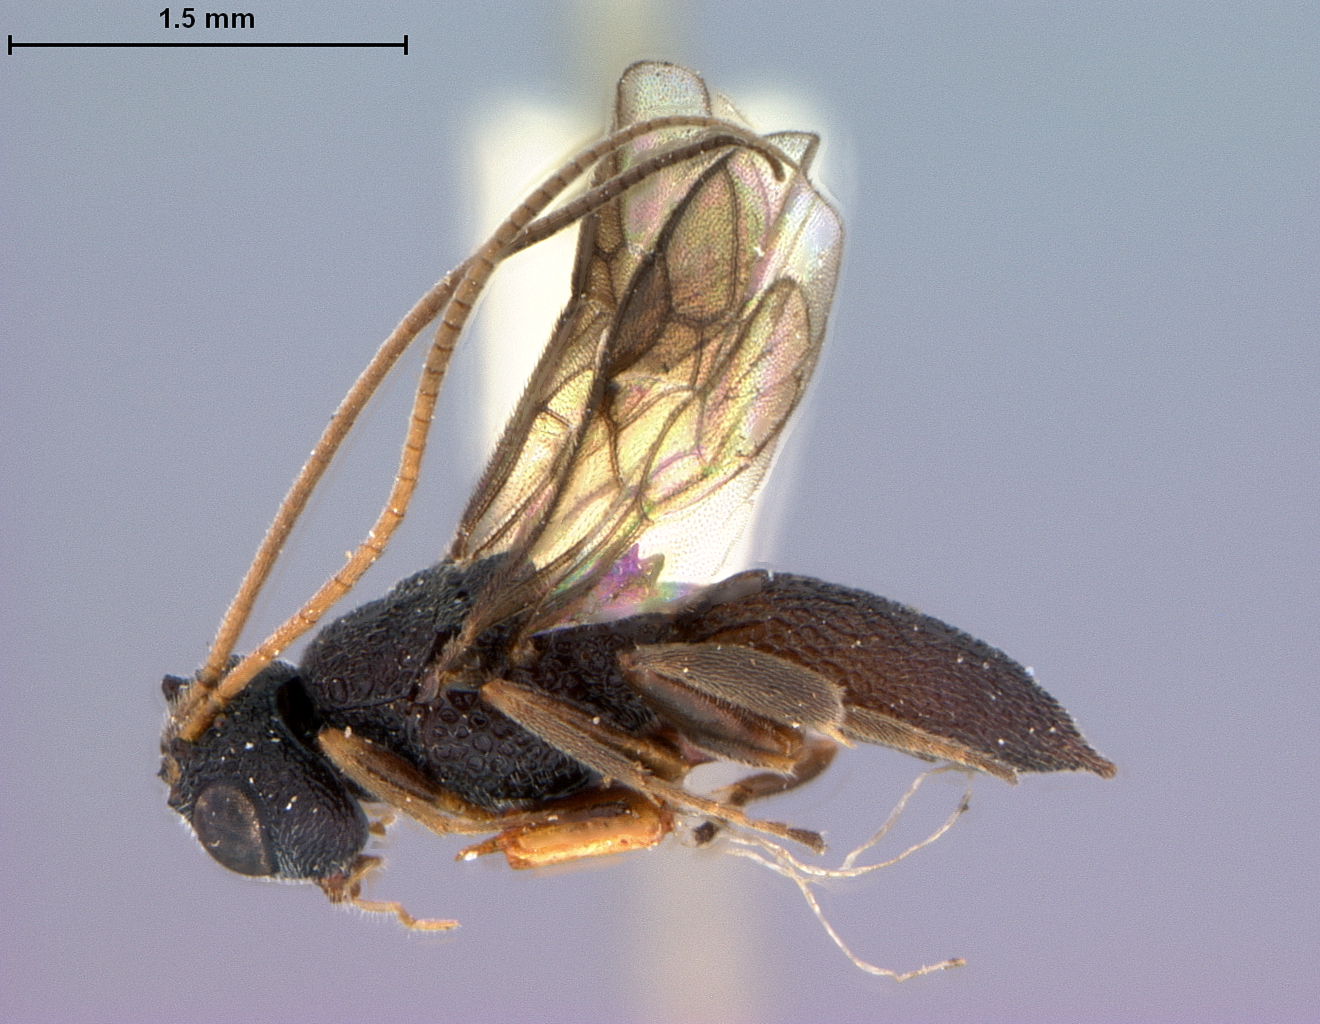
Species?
Cascogaster coelioxoides
